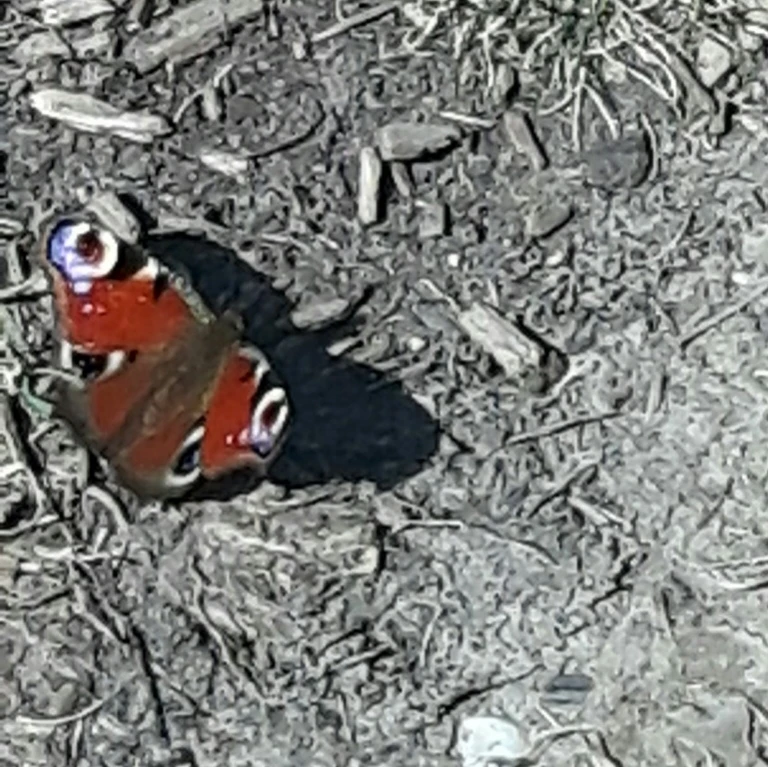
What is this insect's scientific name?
Aglais io
